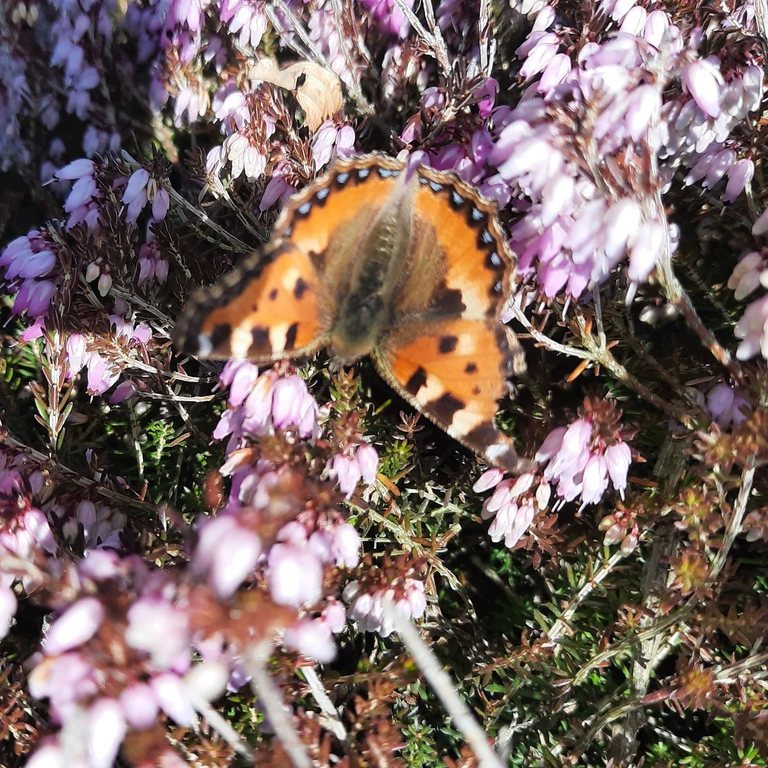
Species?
Aglais urticae
